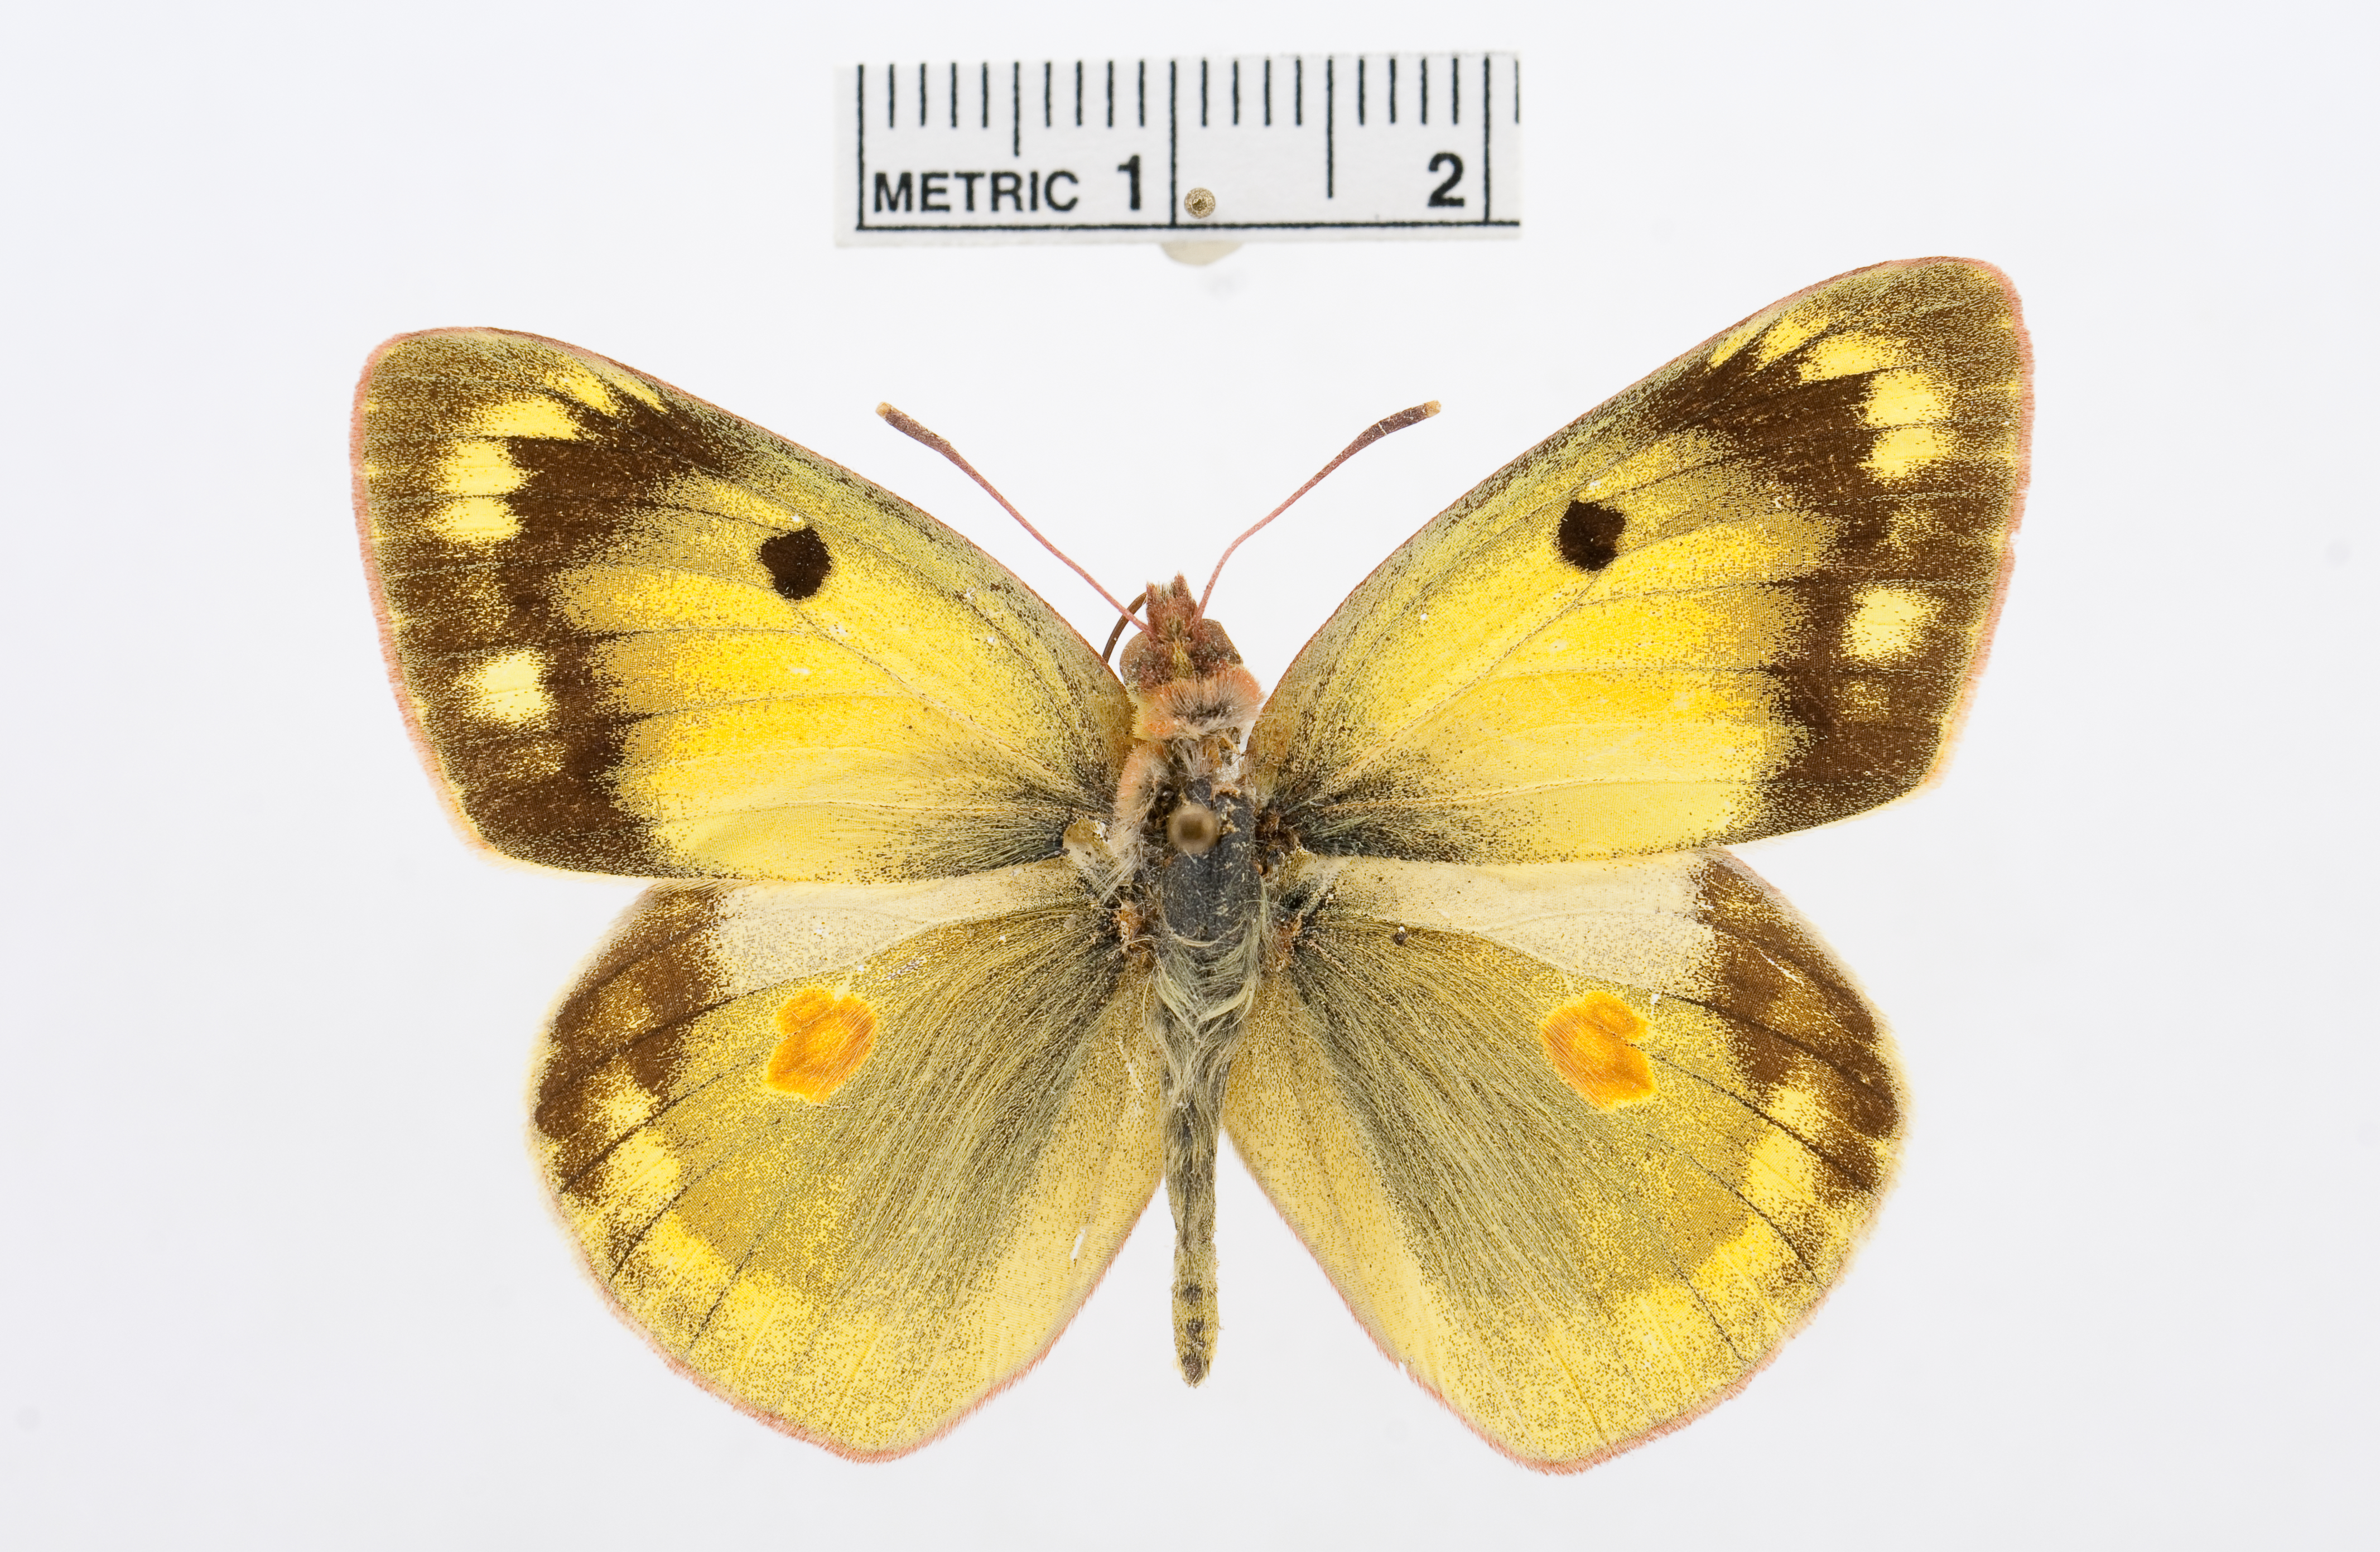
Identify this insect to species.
Colias myrmidone
